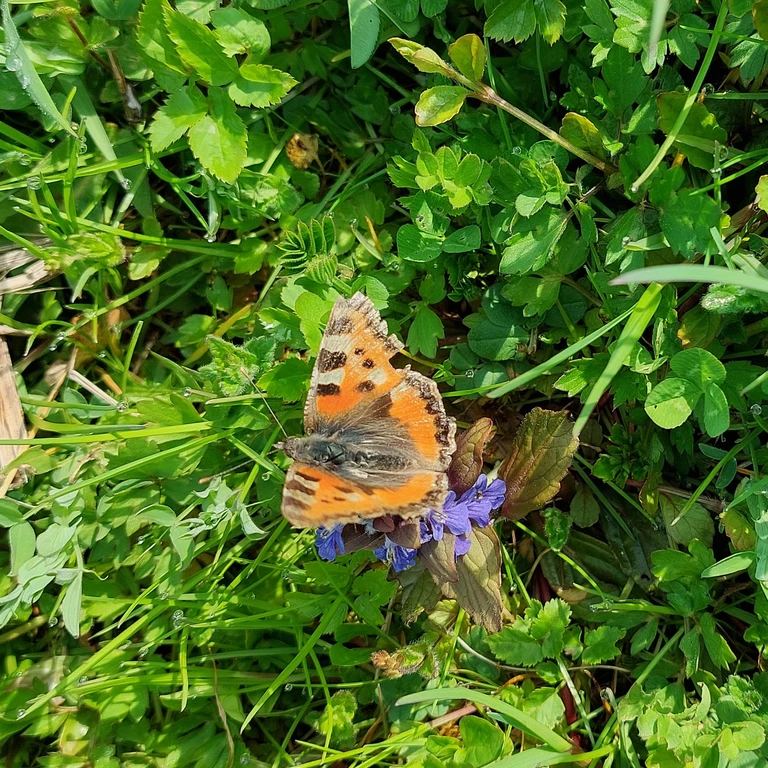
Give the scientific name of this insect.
Aglais urticae
